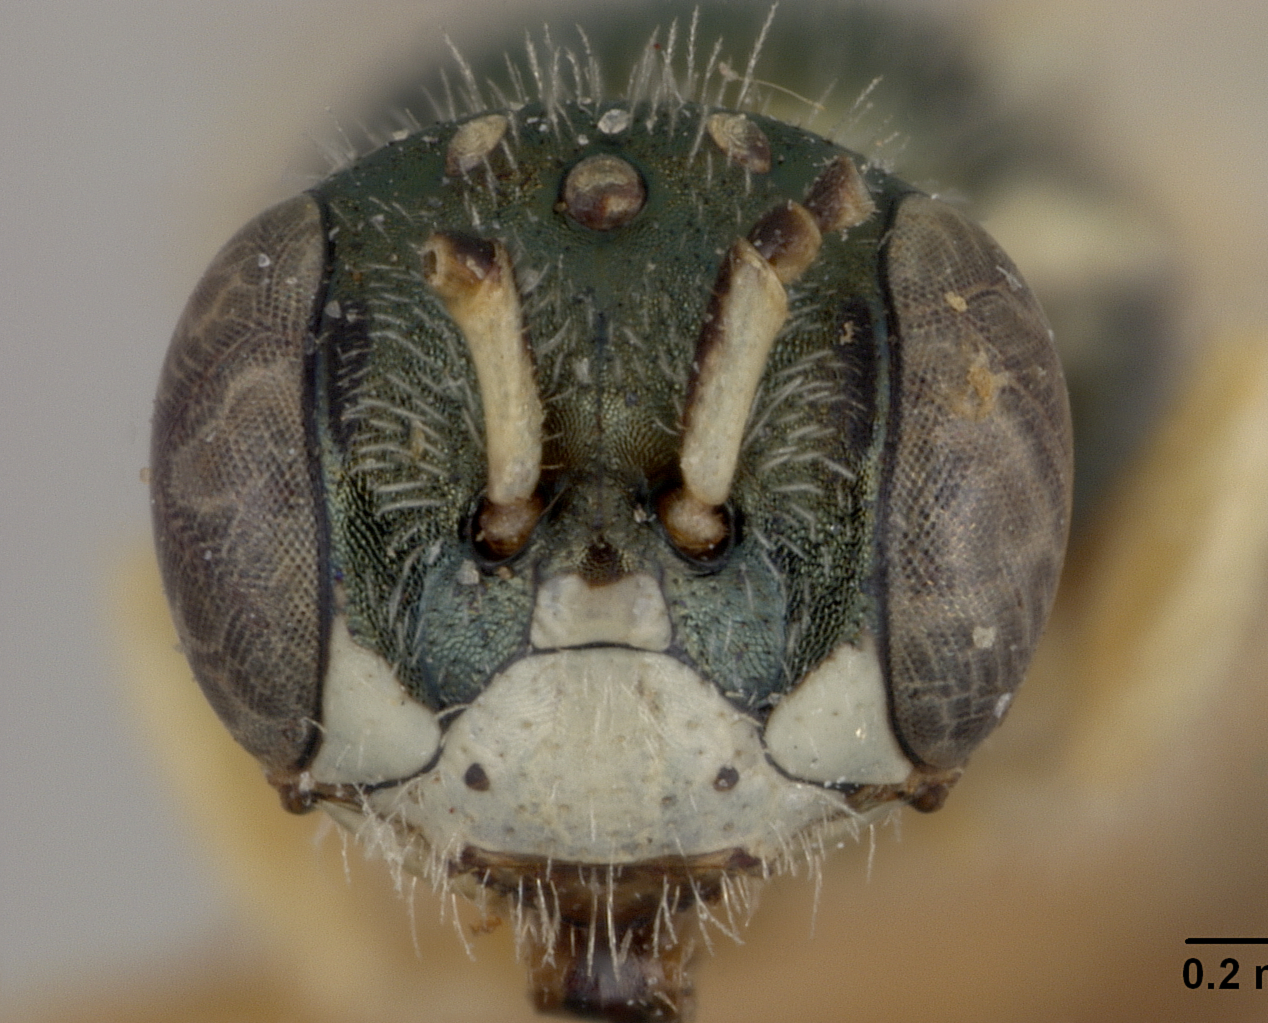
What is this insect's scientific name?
Perdita crotonis
